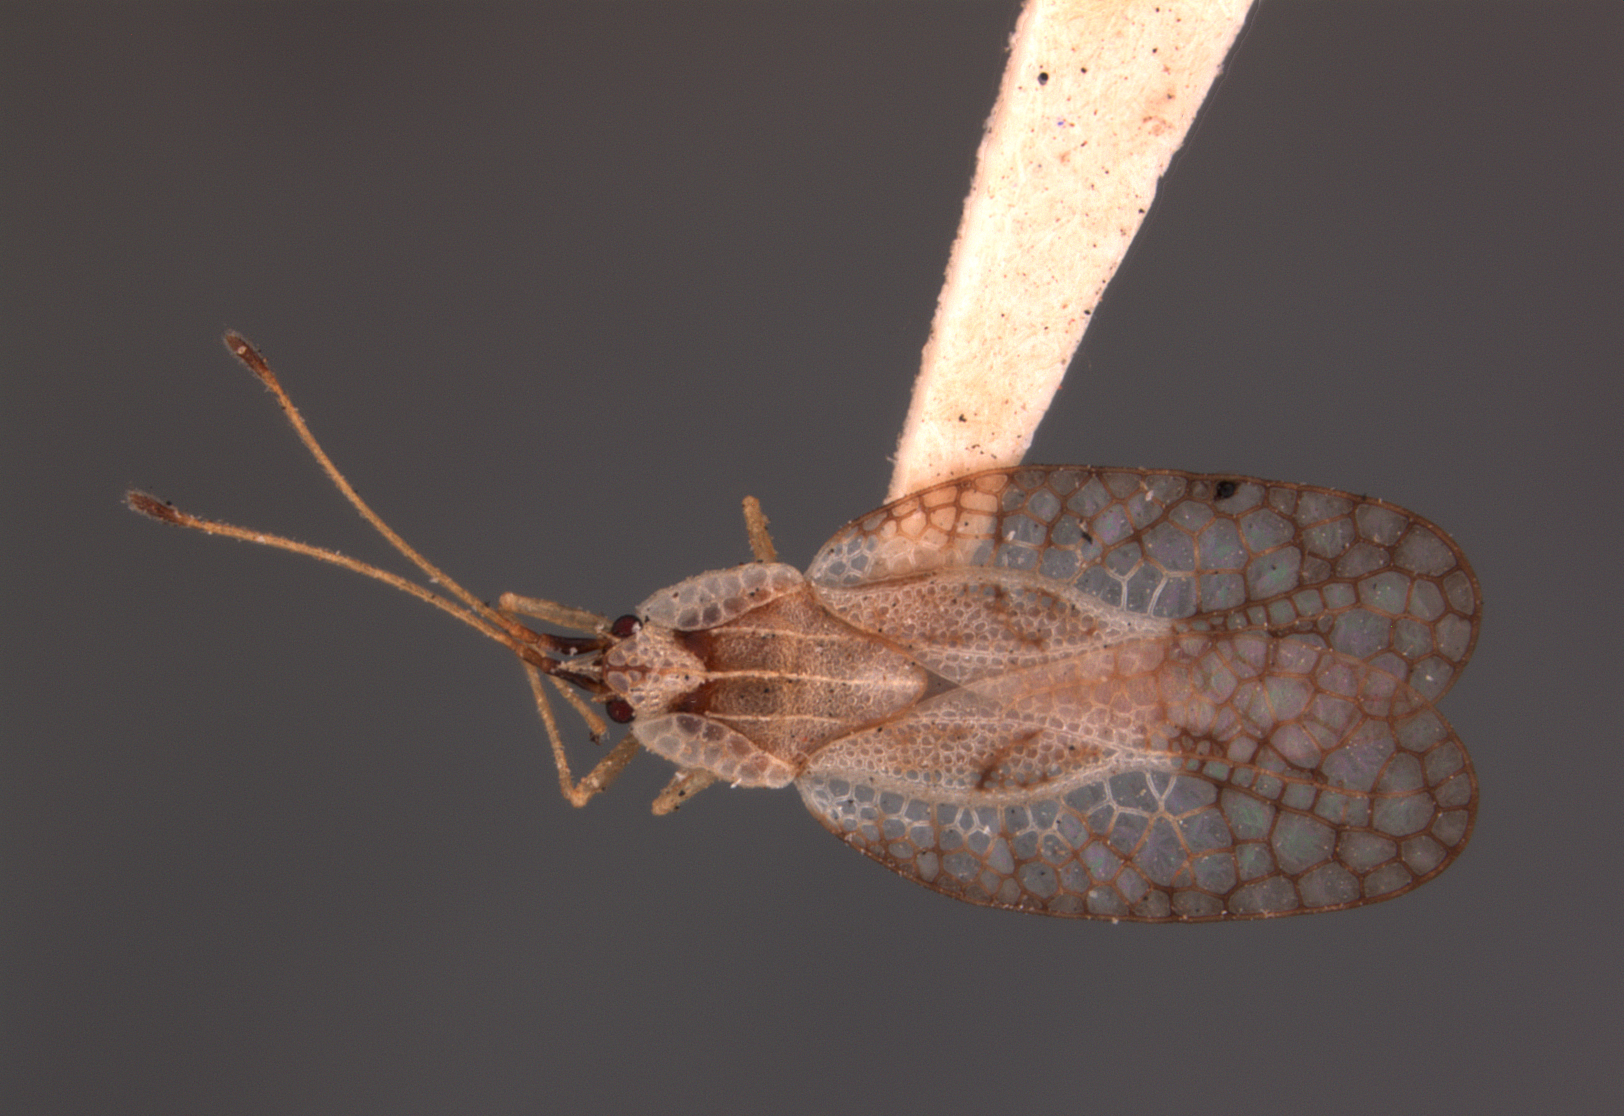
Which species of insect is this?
Leptodictya simulans
